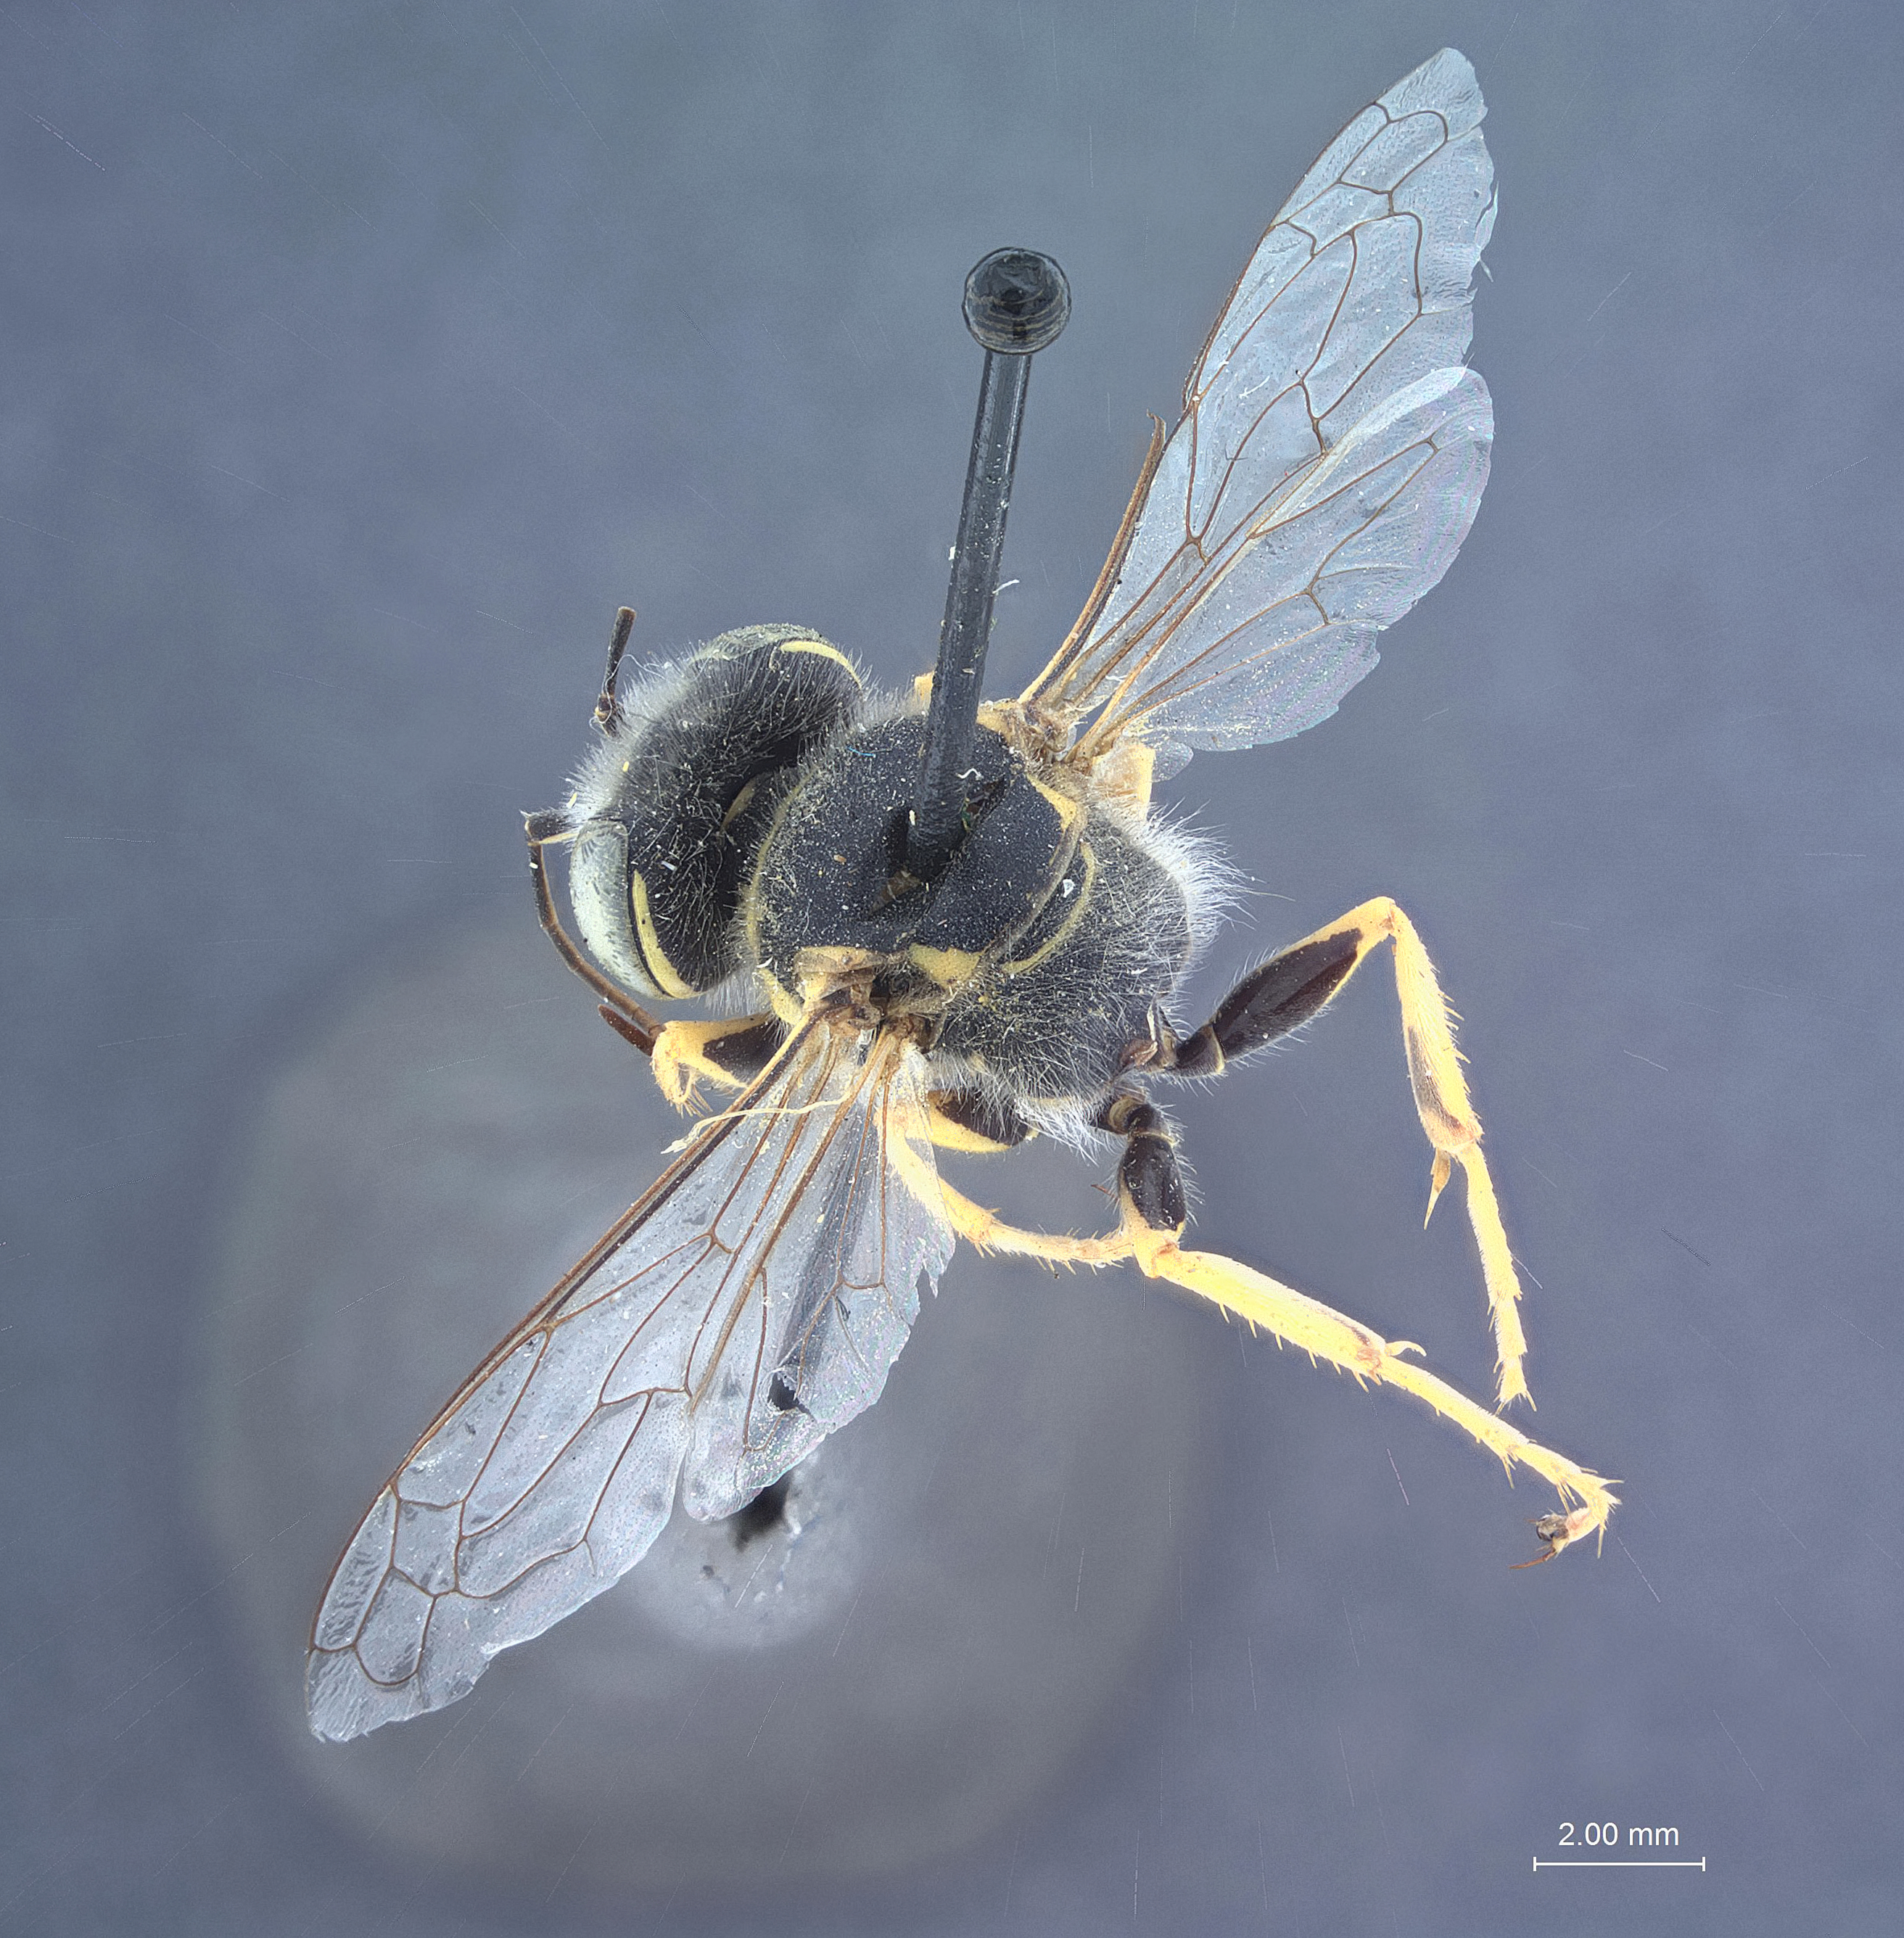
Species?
Bembix primaaestate
